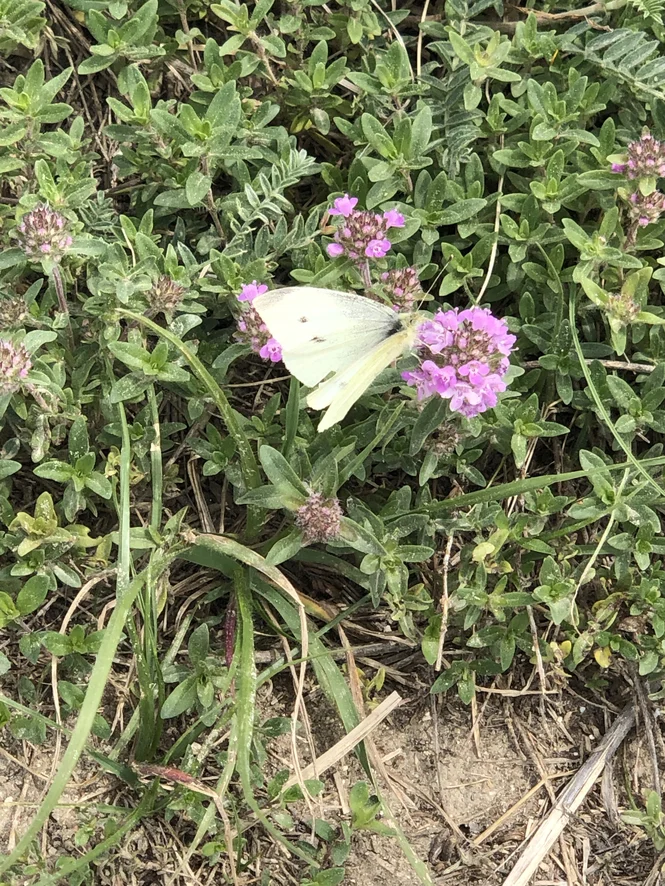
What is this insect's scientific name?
Pieris rapae
